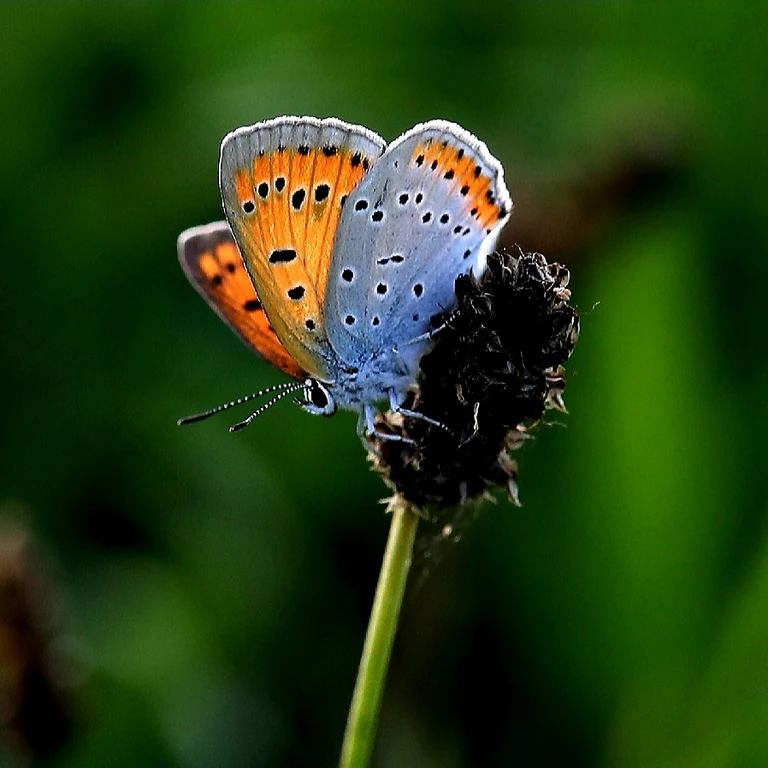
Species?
Lycaena dispar
